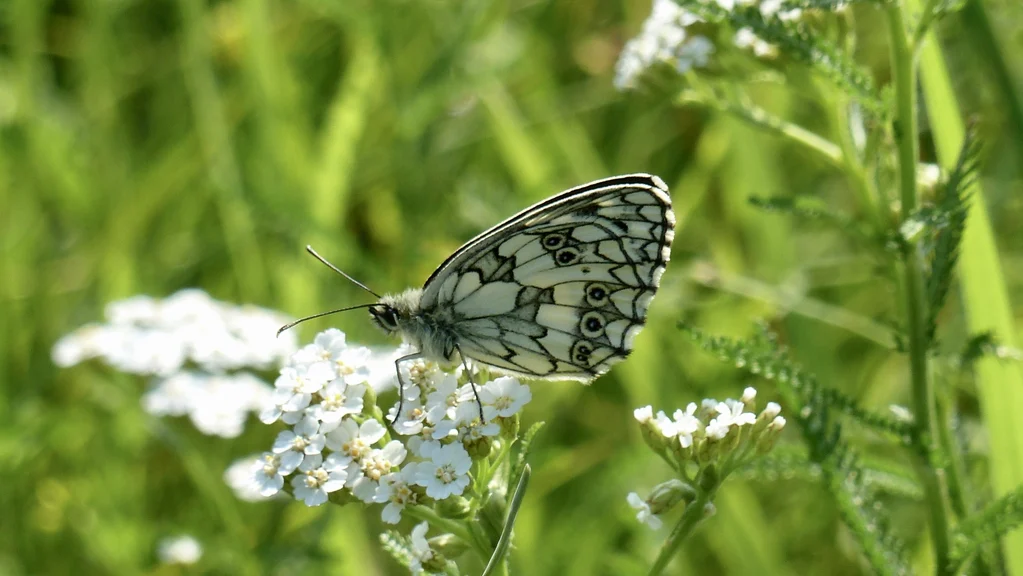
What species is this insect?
Melanargia galathea
